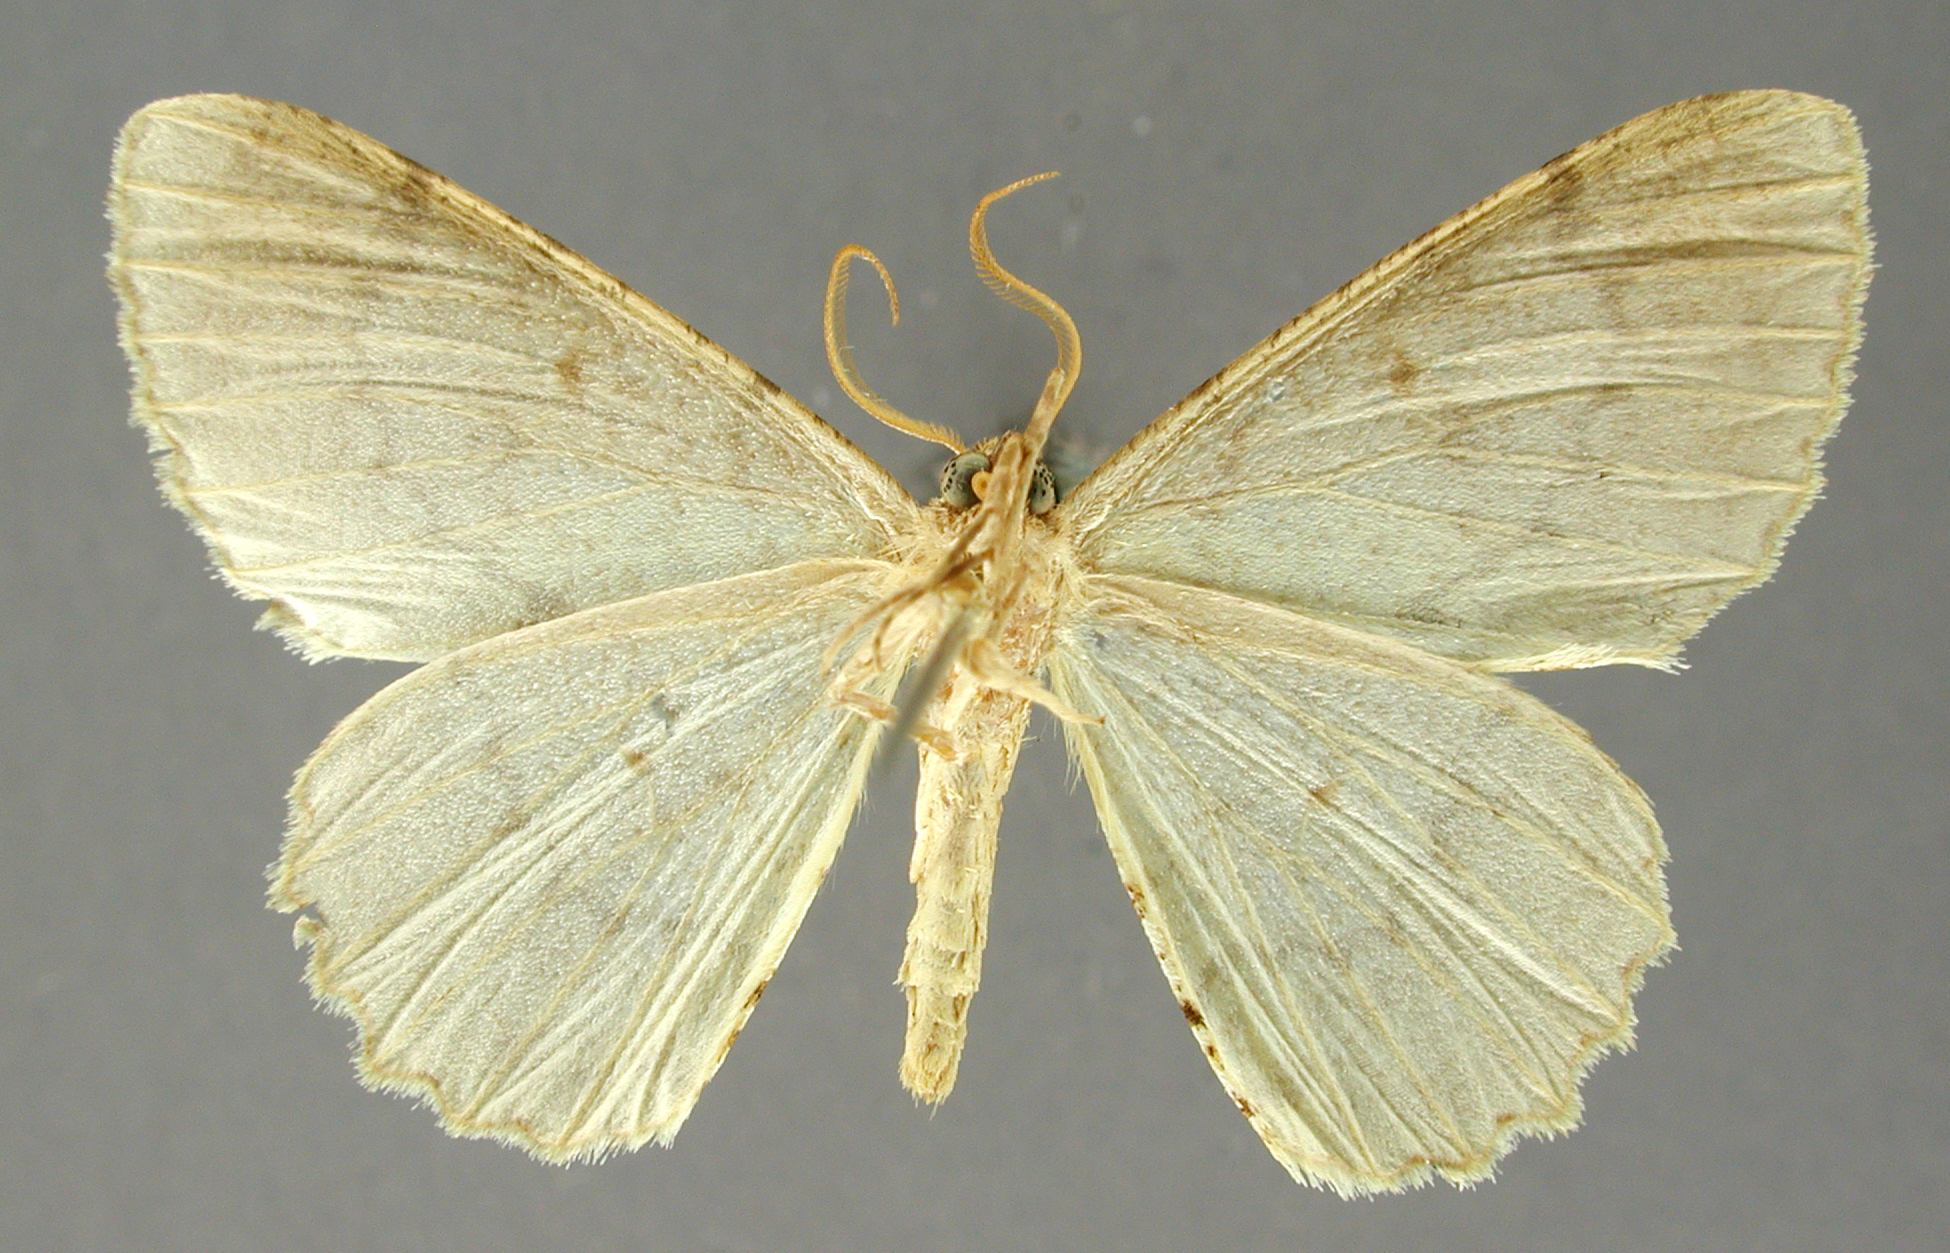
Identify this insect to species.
Nesalcis laeca
